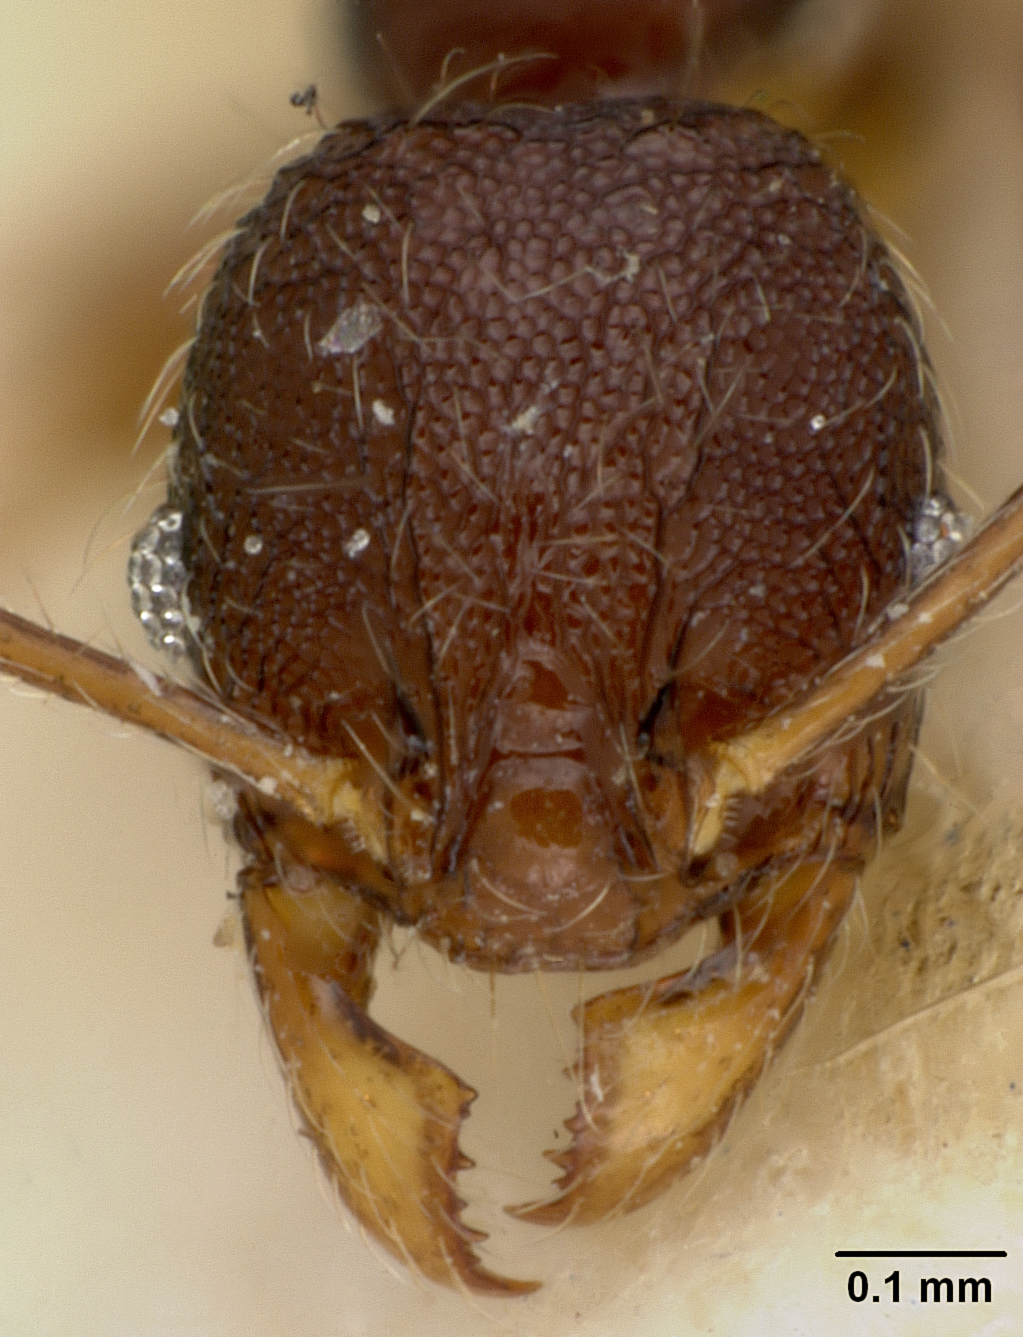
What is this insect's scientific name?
Pheidole wilsoni
